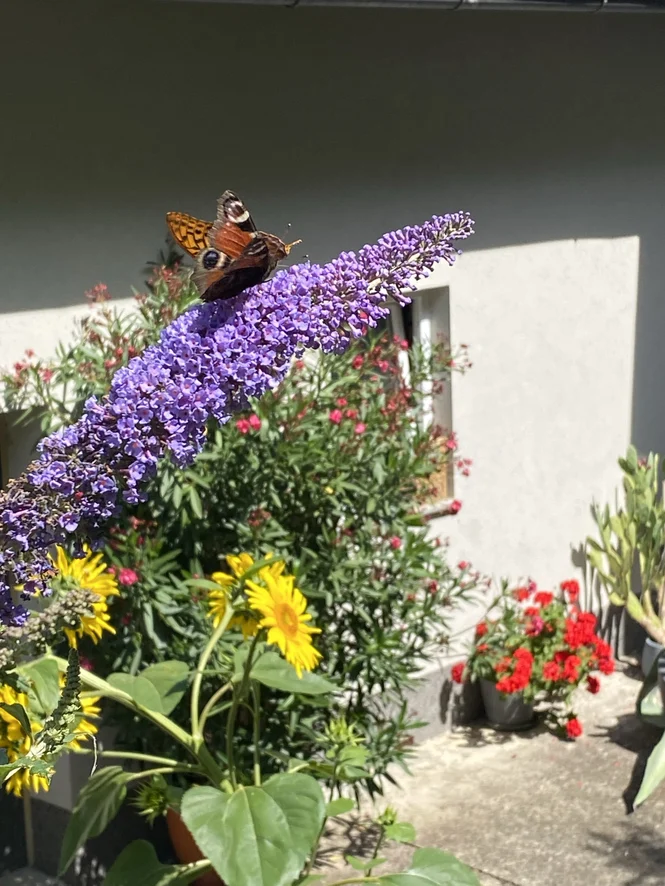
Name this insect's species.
Aglais io
